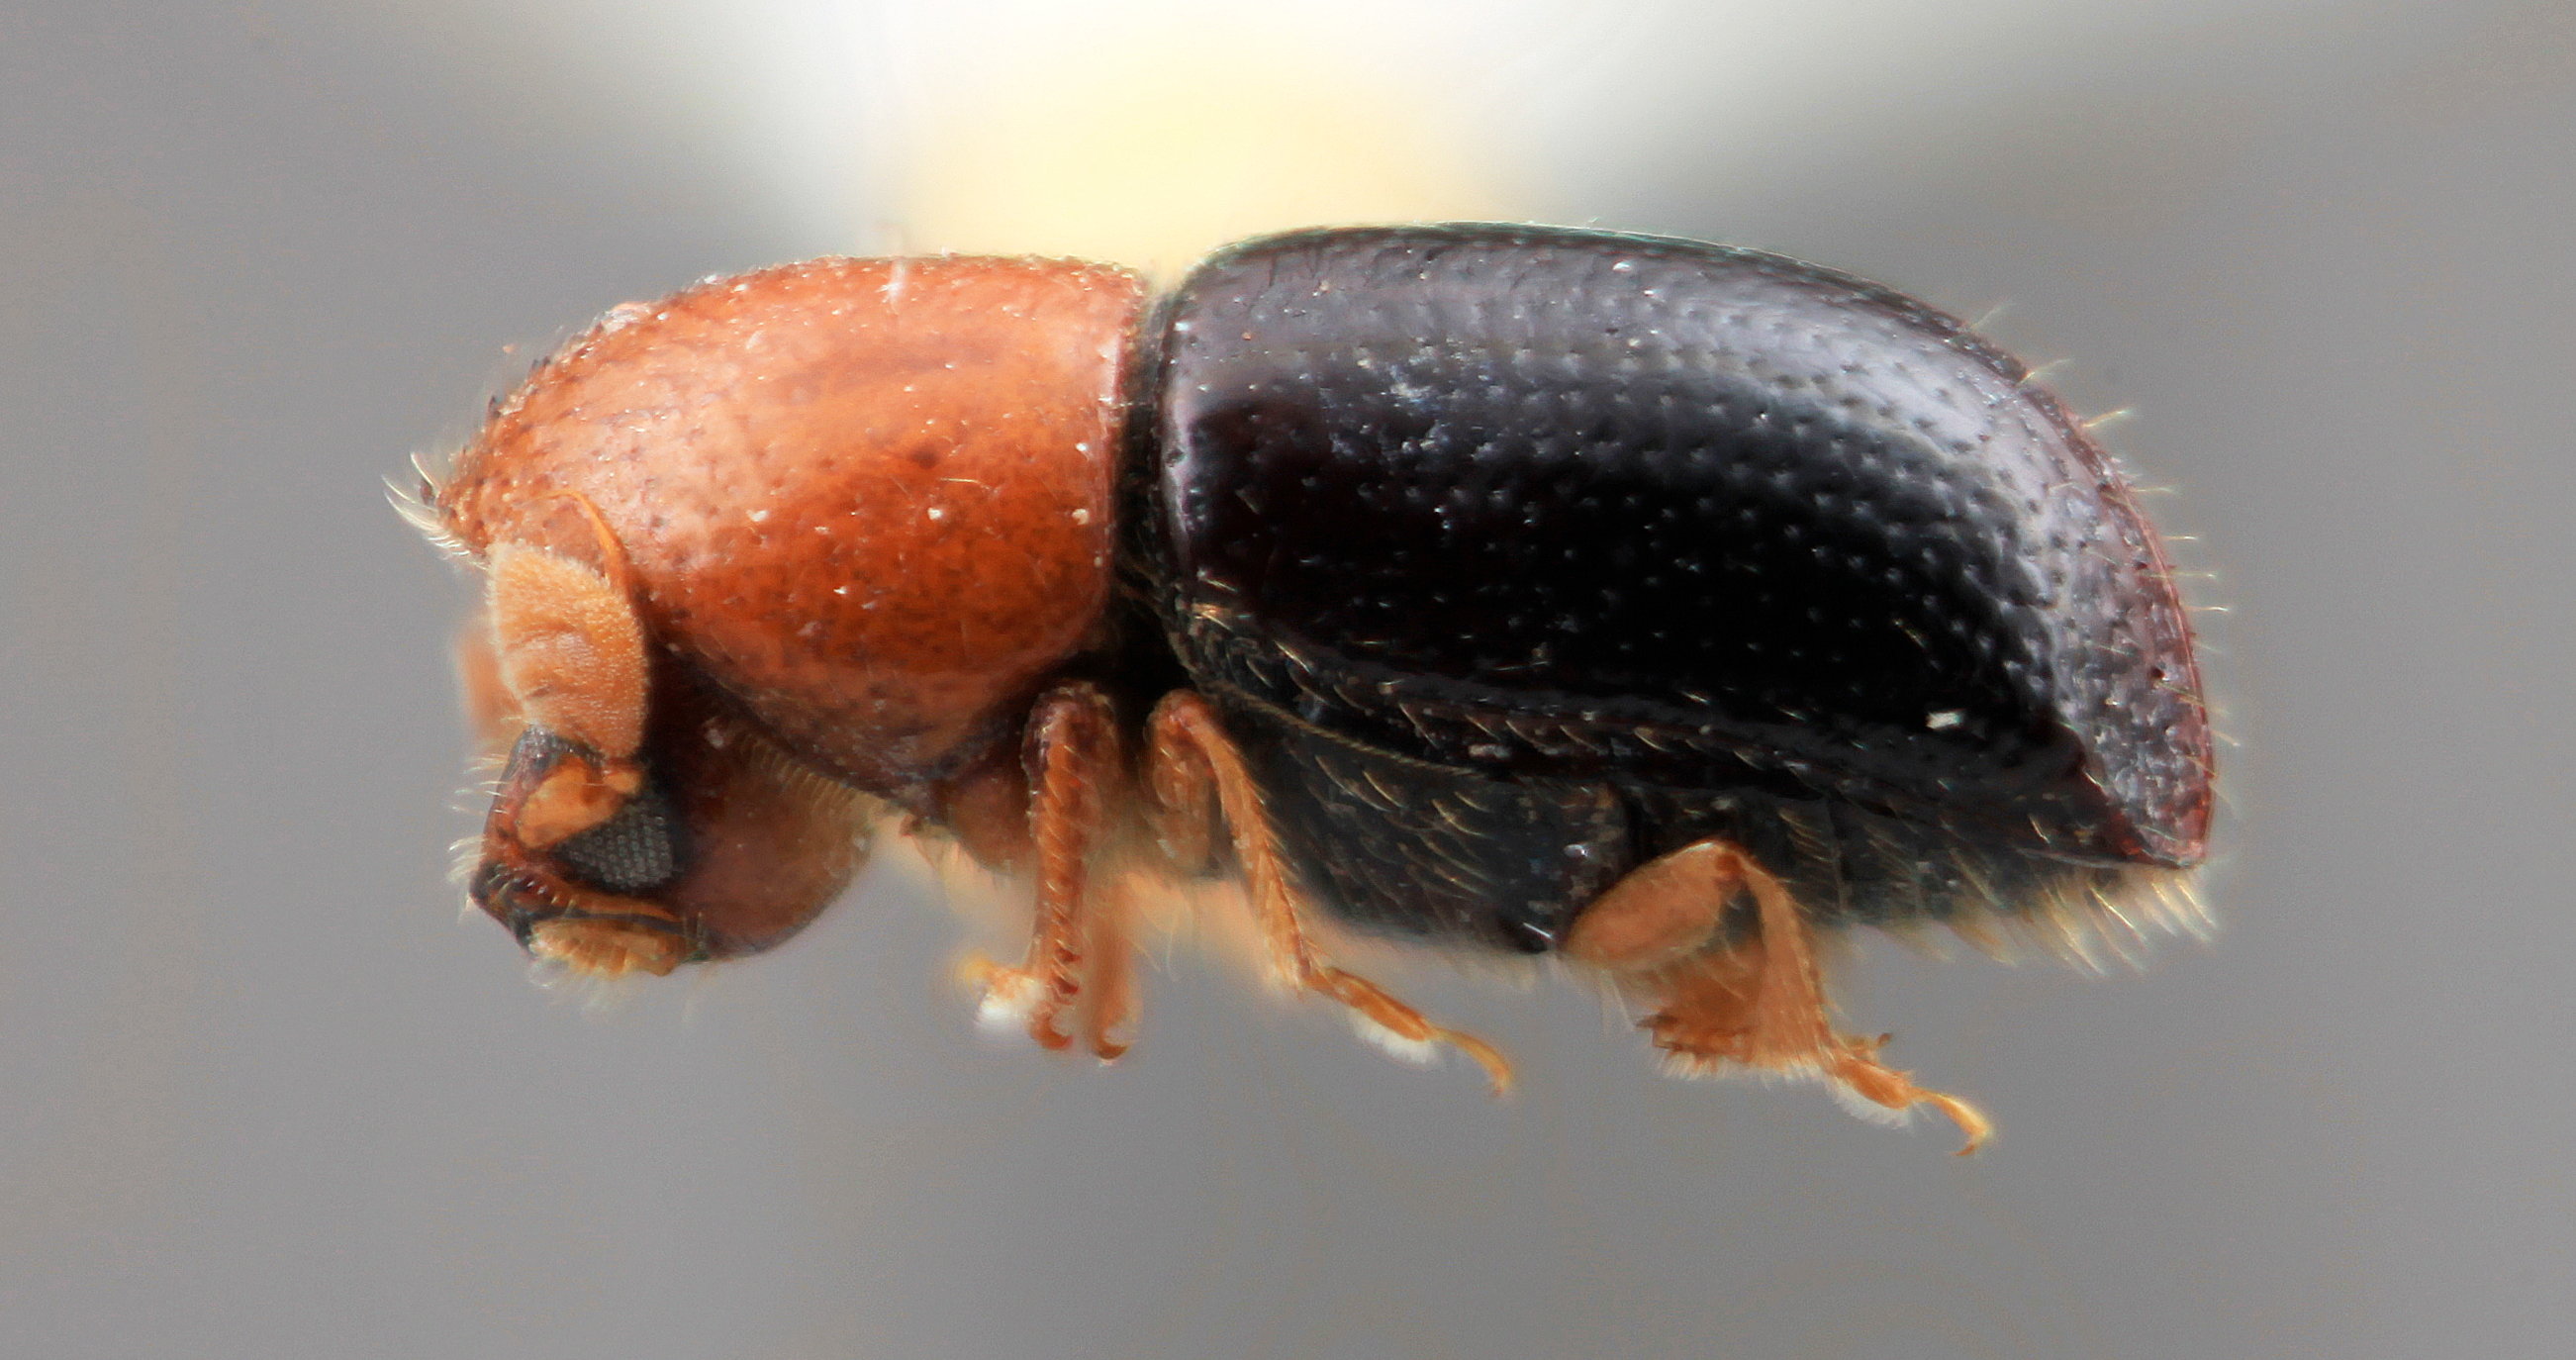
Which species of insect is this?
Corthylus nolenae
